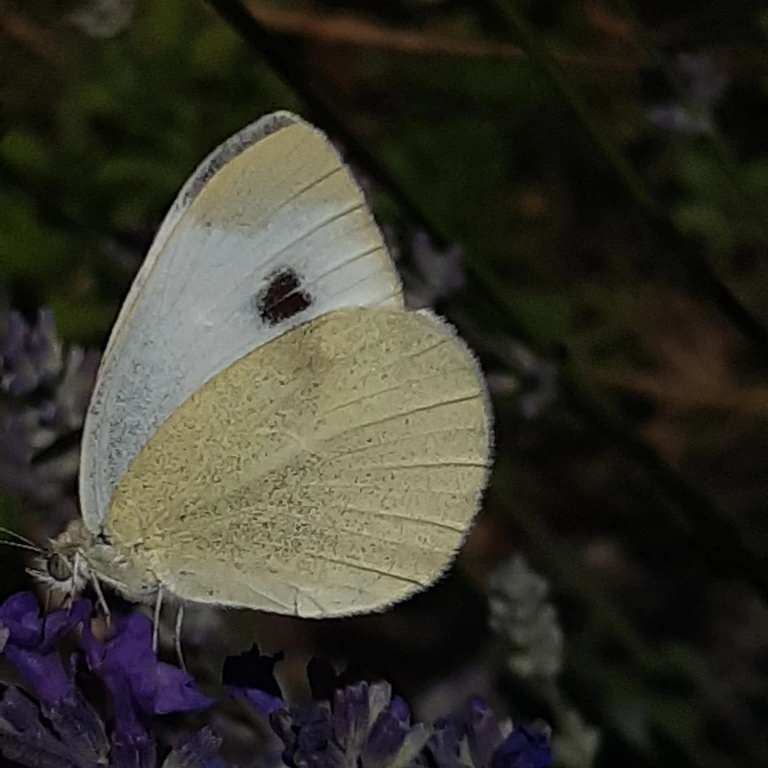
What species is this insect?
Pieris mannii
